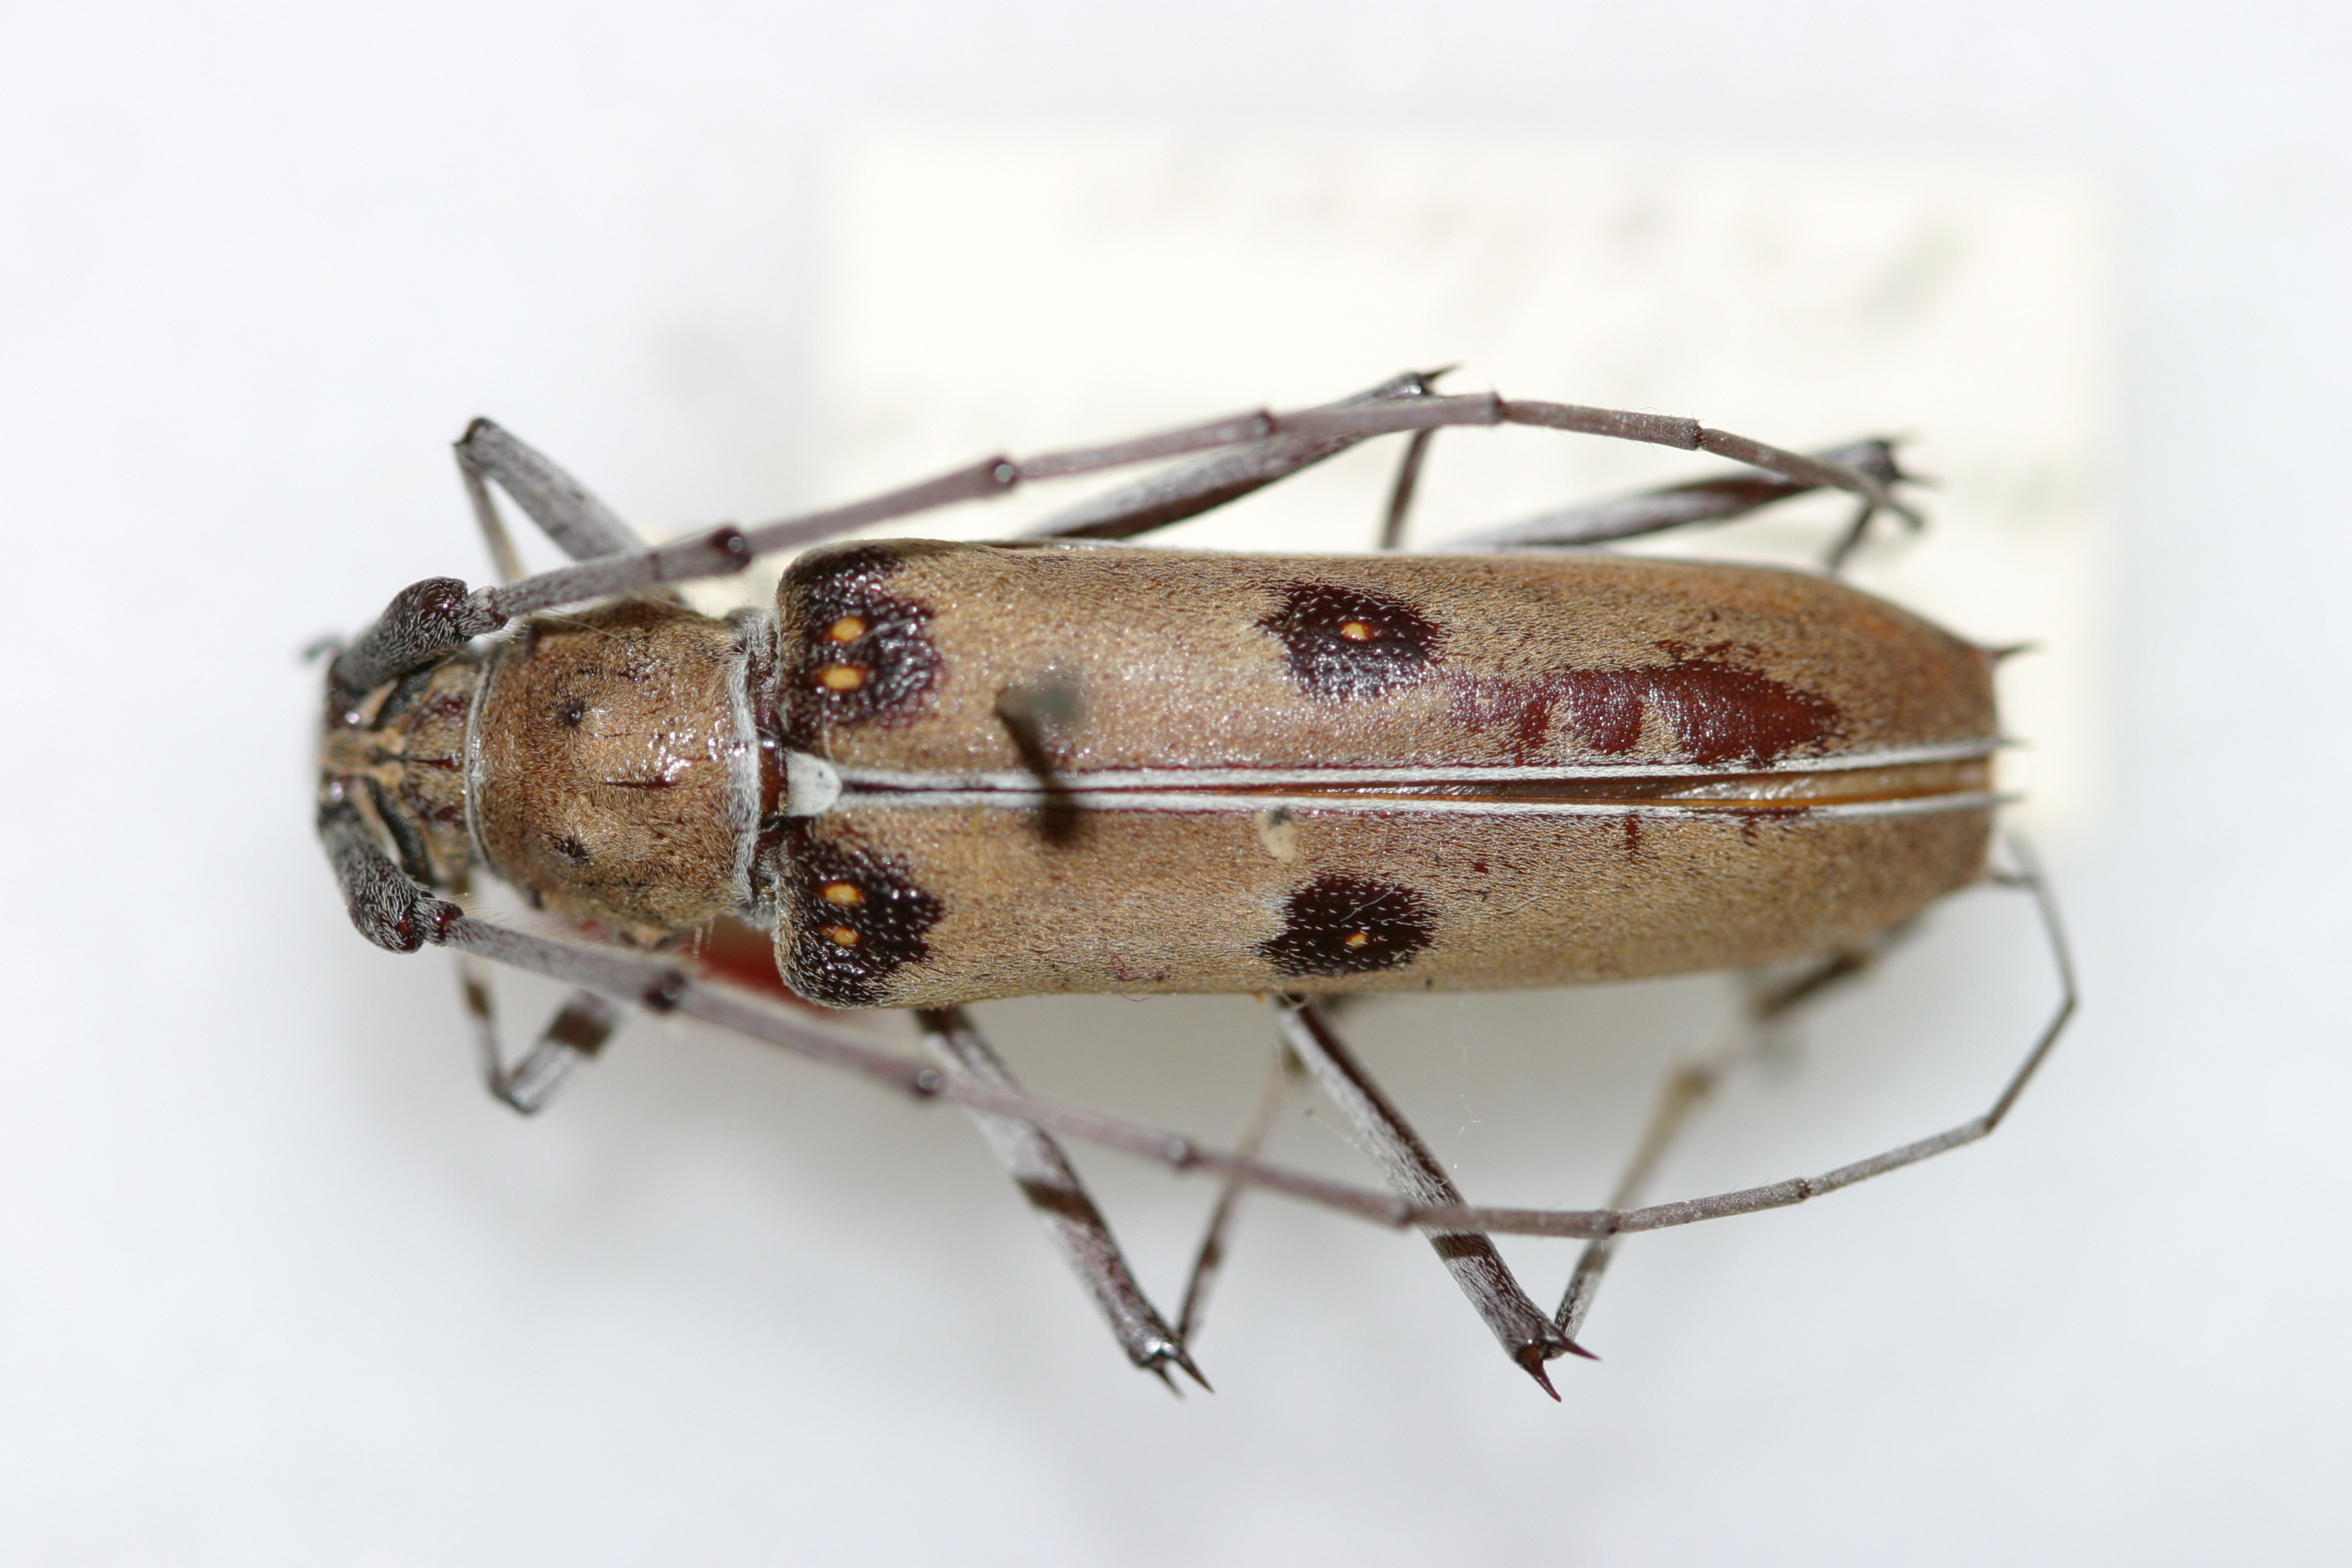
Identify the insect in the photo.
Eburia marginalis
